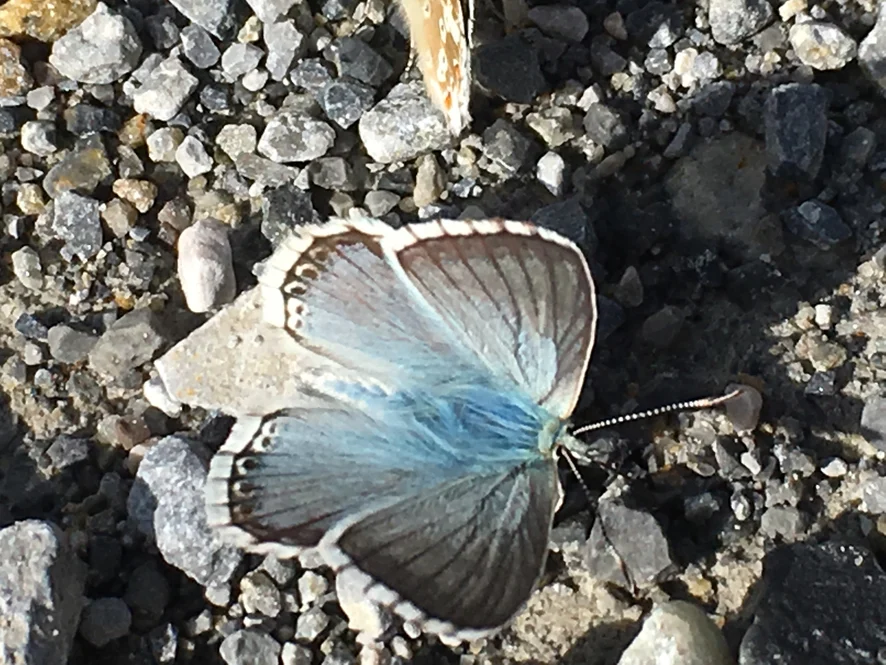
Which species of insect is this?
Lysandra coridon
